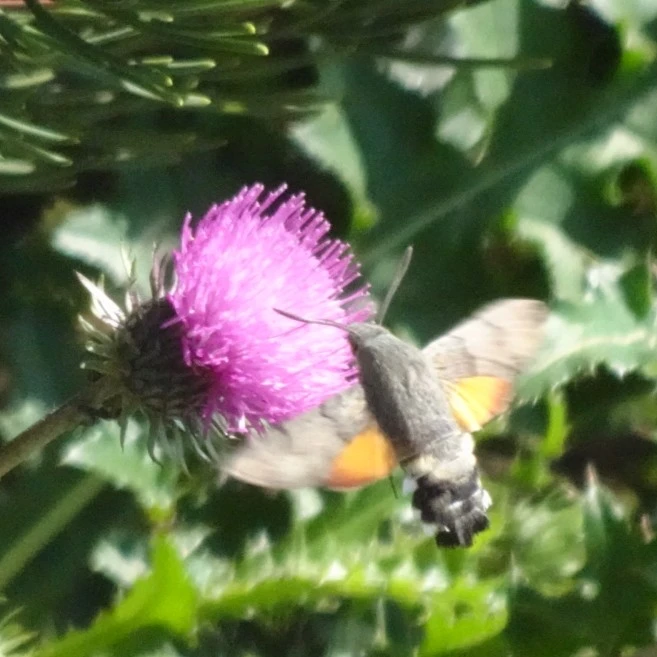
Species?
Macroglossum stellatarum
